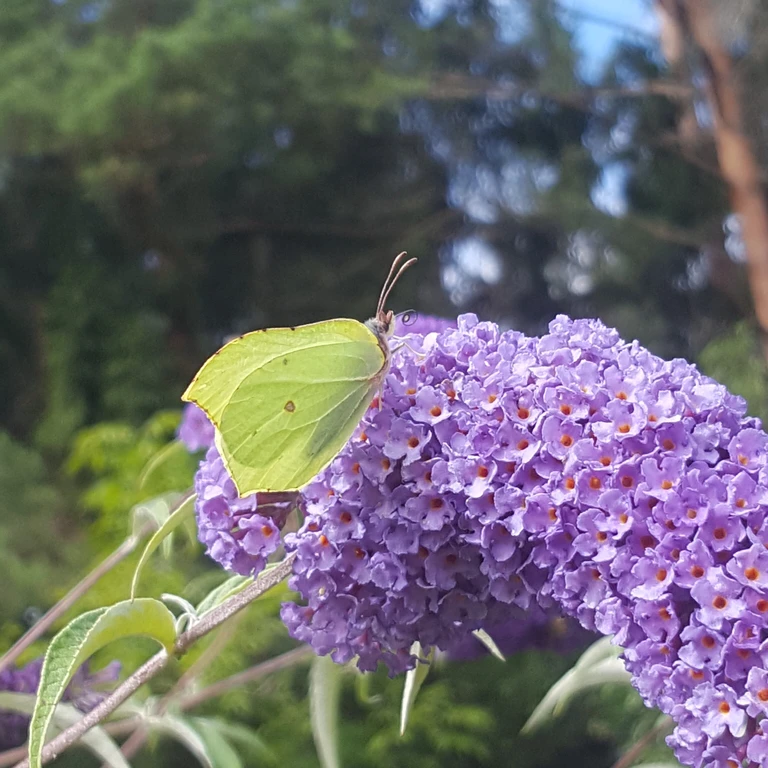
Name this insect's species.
Gonepteryx rhamni
